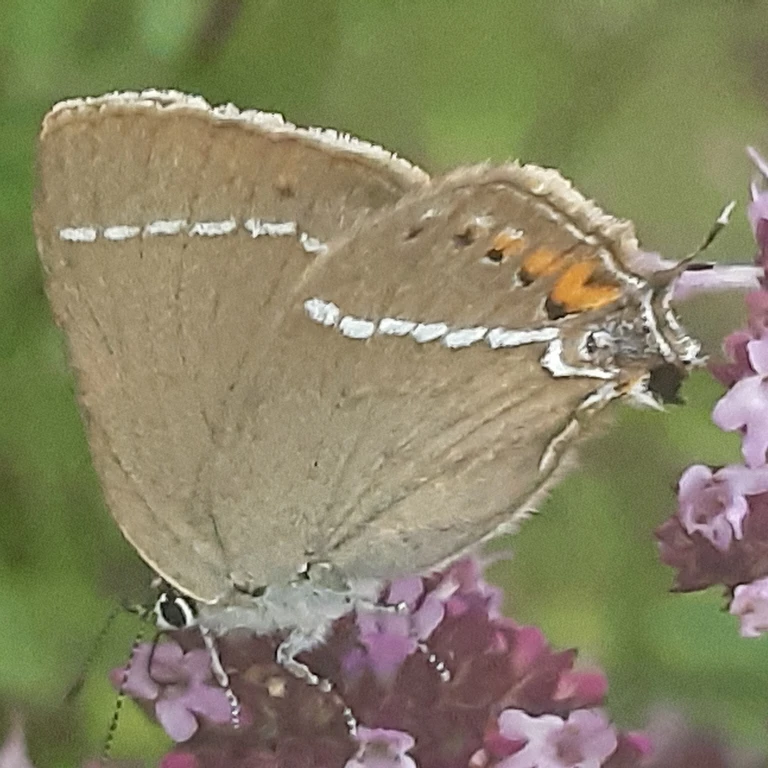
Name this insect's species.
Satyrium spini (also Tuttiola spini)
